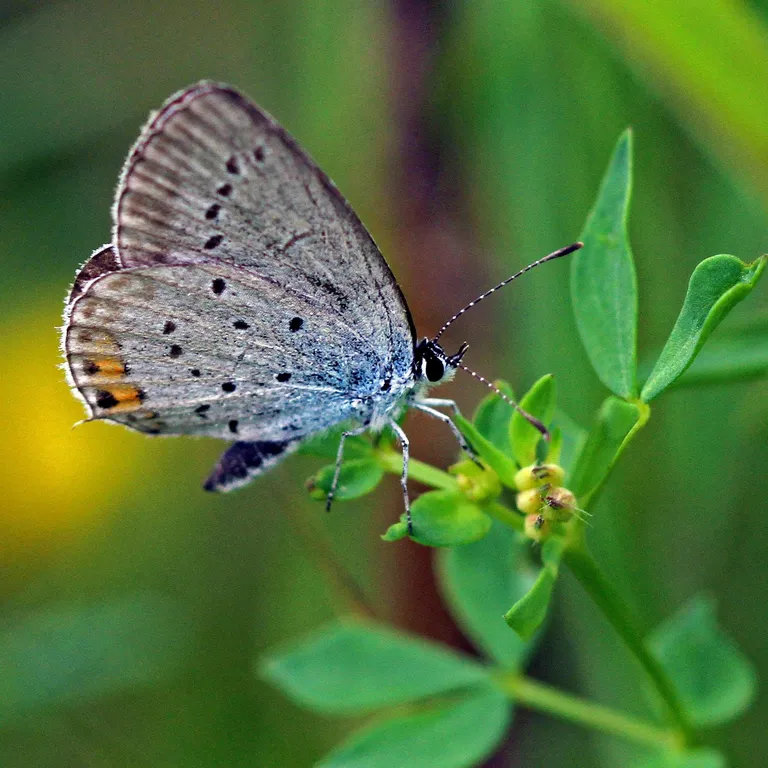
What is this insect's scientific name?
Cupido argiades (also Elkalyce argiades)
